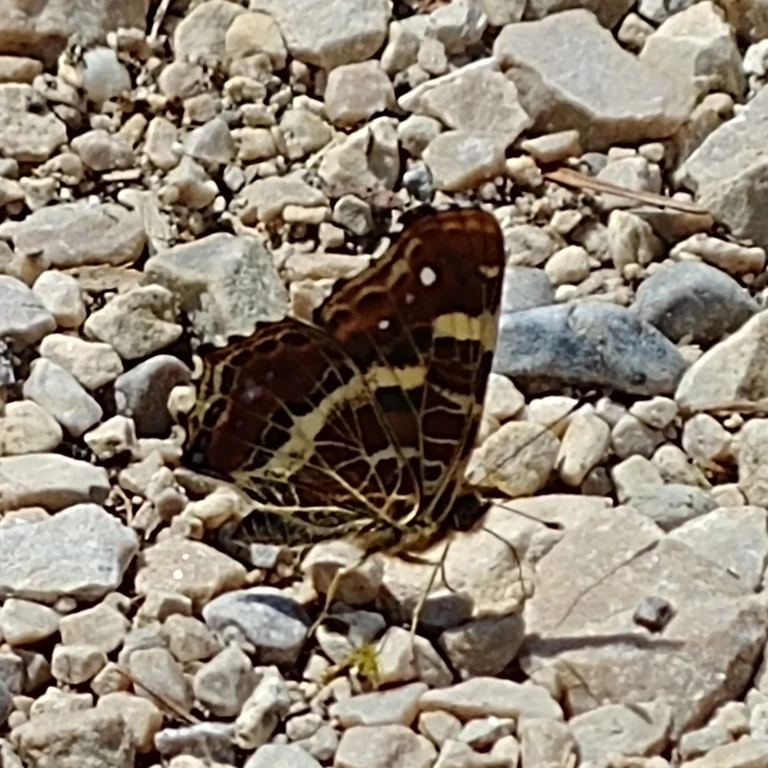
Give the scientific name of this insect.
Araschnia levana
